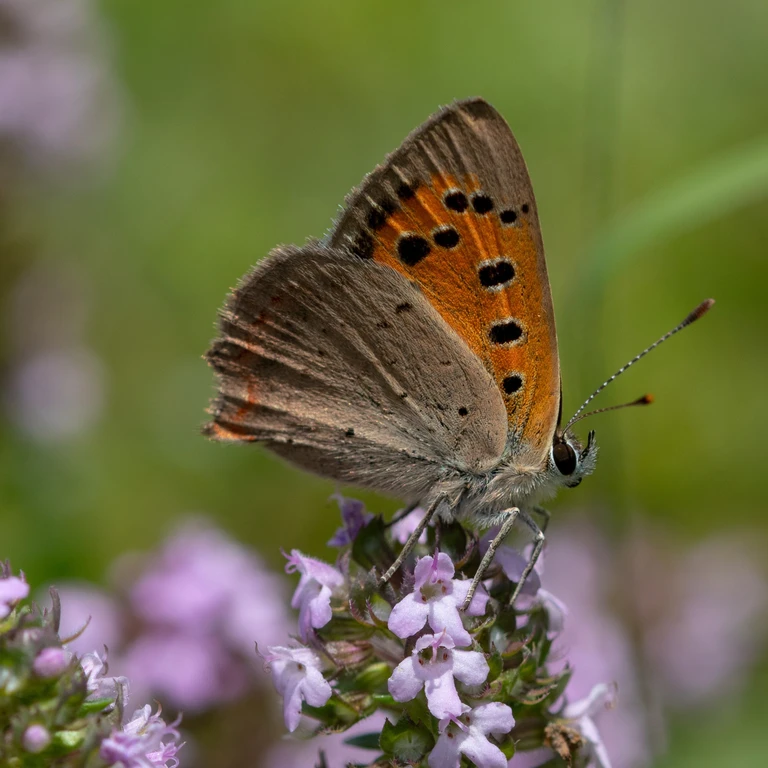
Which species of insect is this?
Lycaena phlaeas
